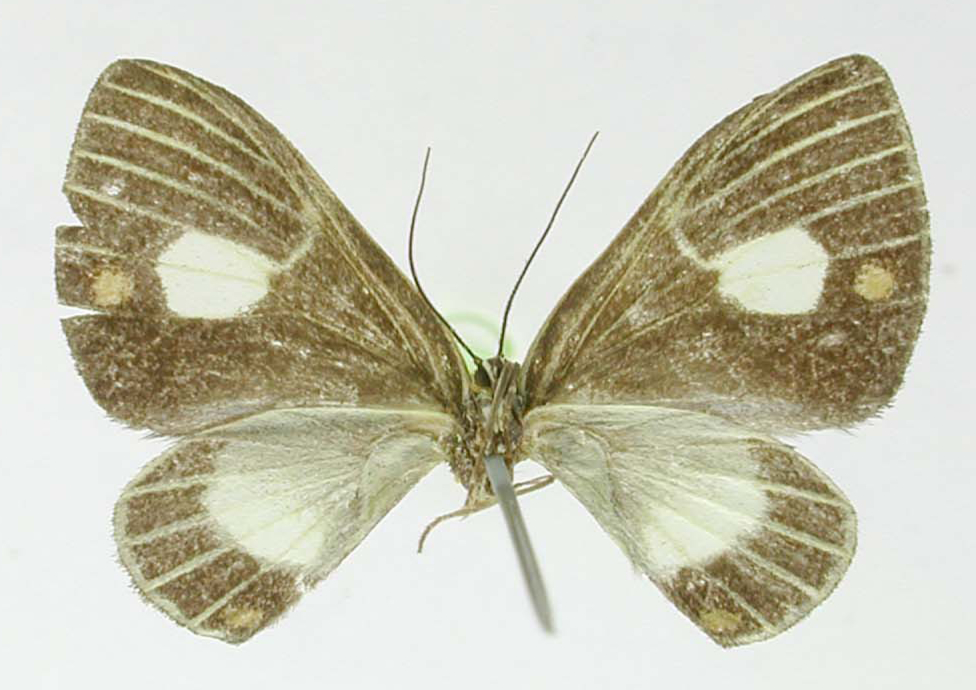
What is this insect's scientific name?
Erateina satellites
